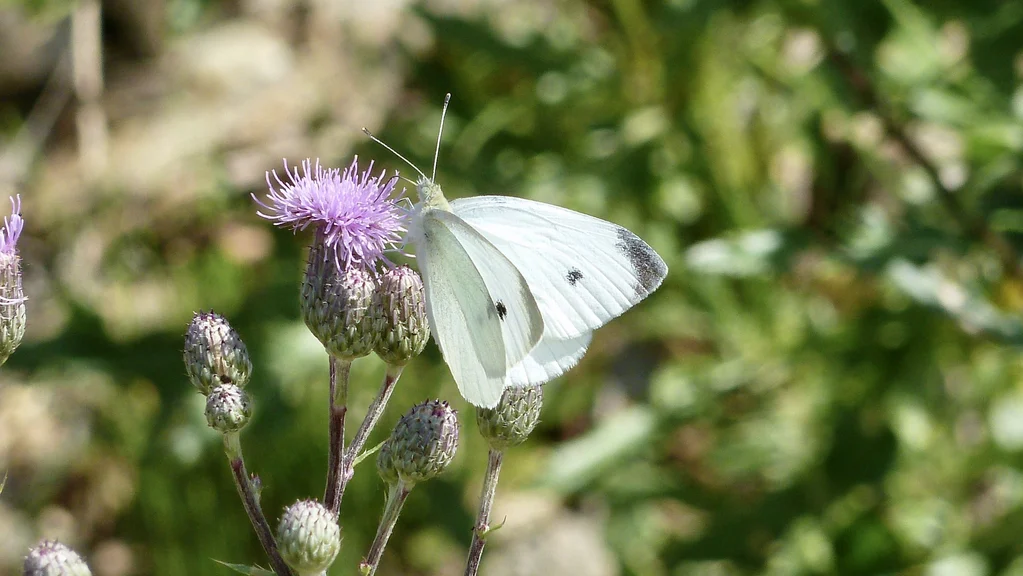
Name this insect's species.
Pieris rapae
